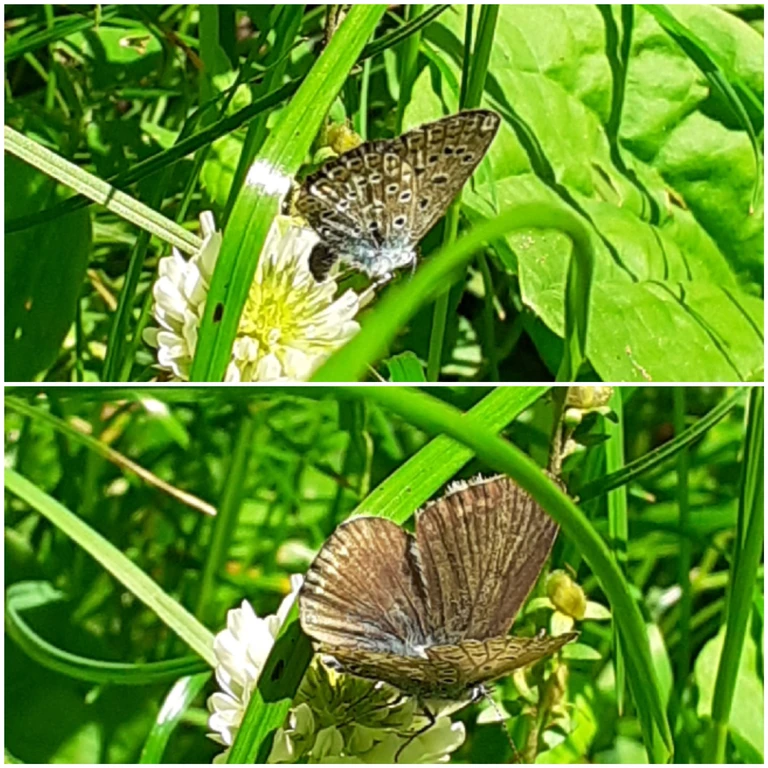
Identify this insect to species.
Polyommatus icarus
